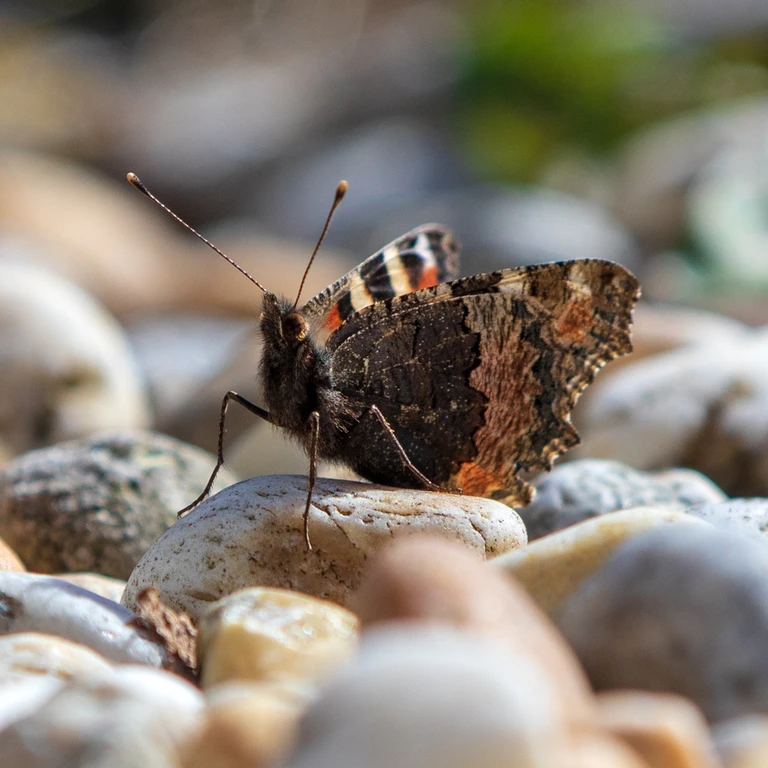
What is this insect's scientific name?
Aglais urticae
